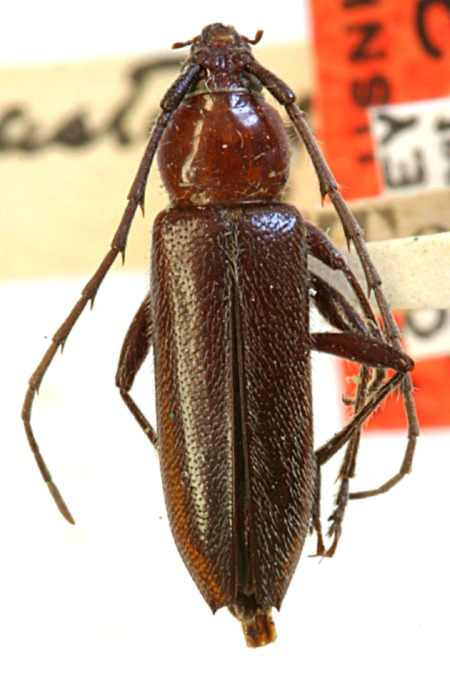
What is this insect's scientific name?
Stenosphenus castaneus (also Stenosphenus dolosus)
